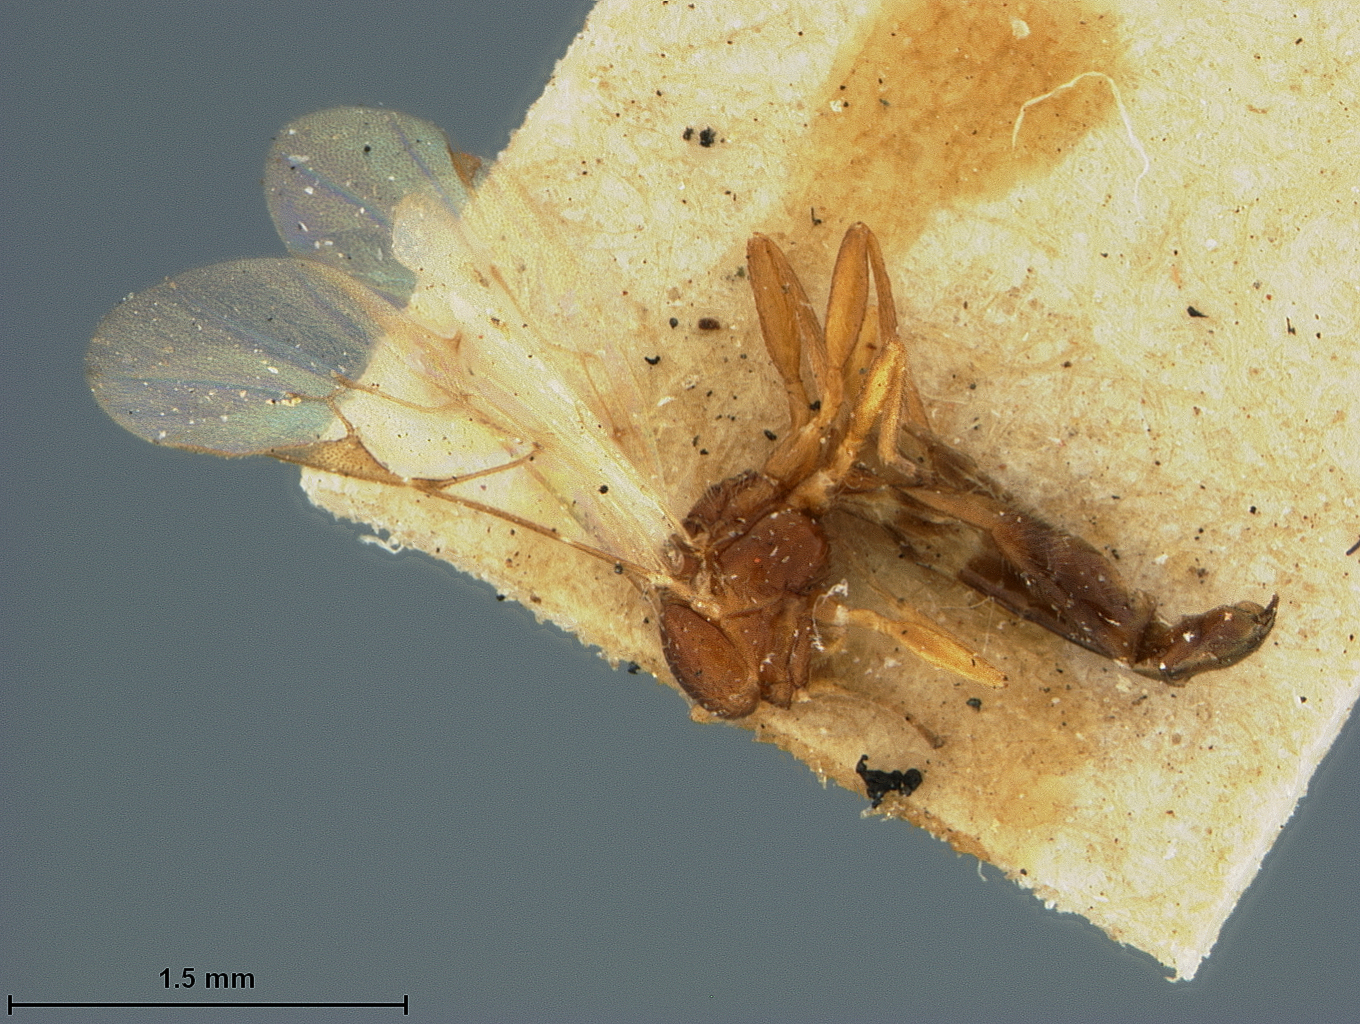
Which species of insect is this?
Aphidius macrogaster
